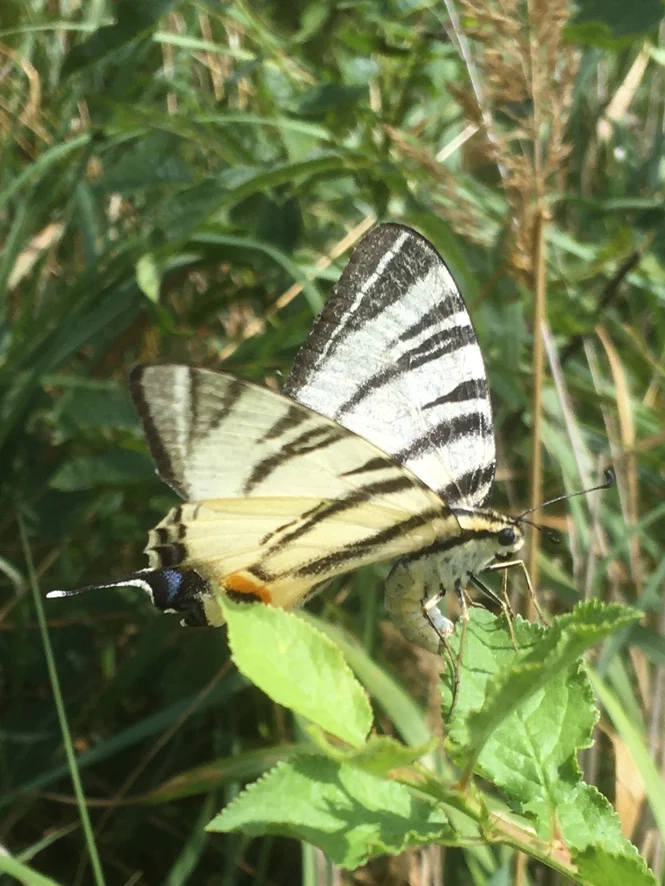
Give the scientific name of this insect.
Iphiclides podalirius
